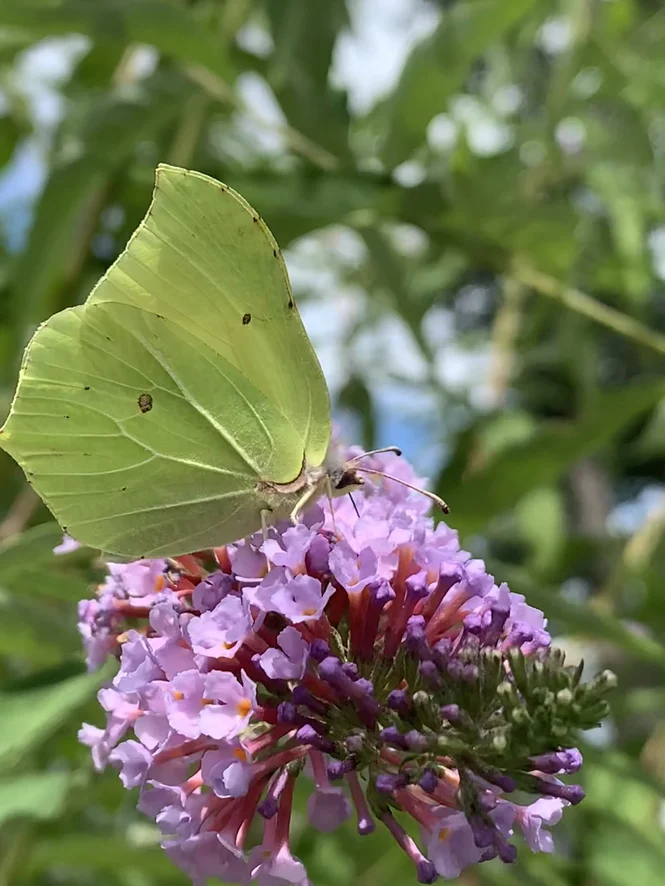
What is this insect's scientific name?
Gonepteryx rhamni
